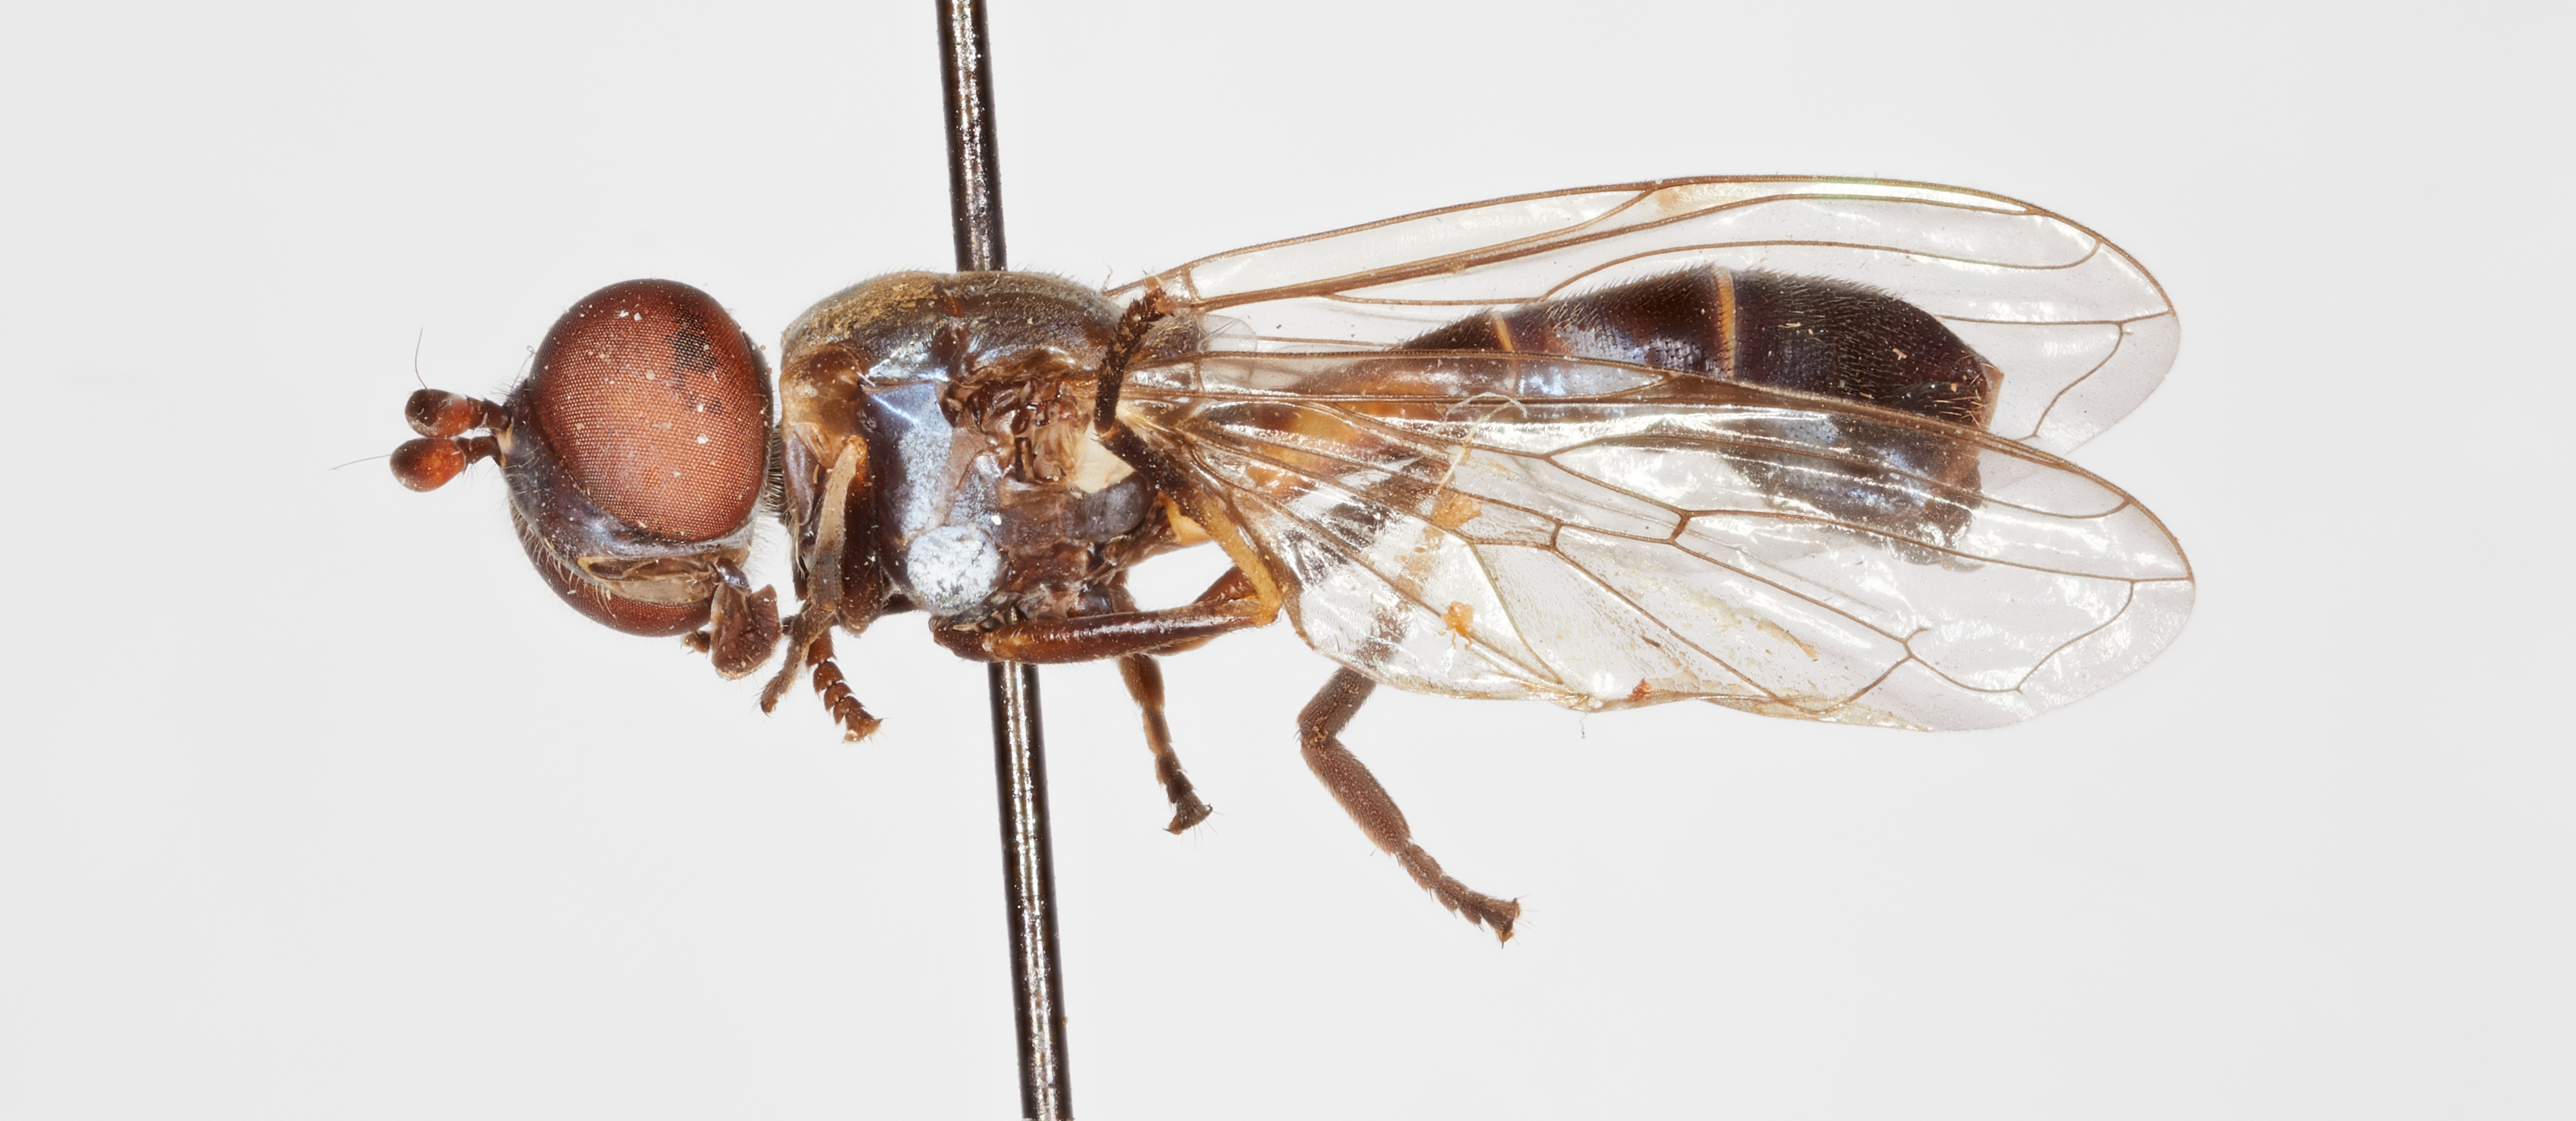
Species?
Spheginobaccha knutsoni
